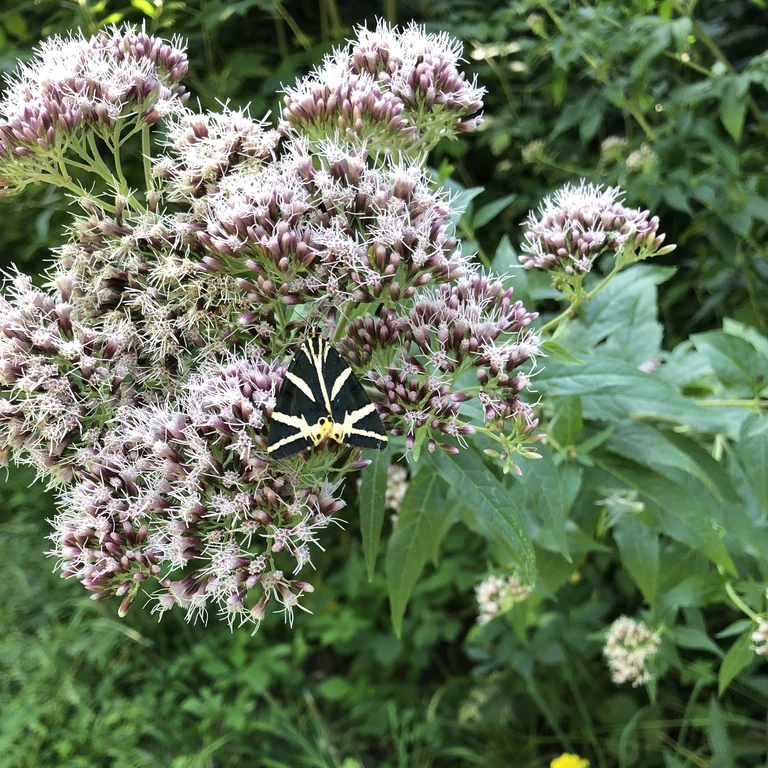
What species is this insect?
Euplagia quadripunctaria
